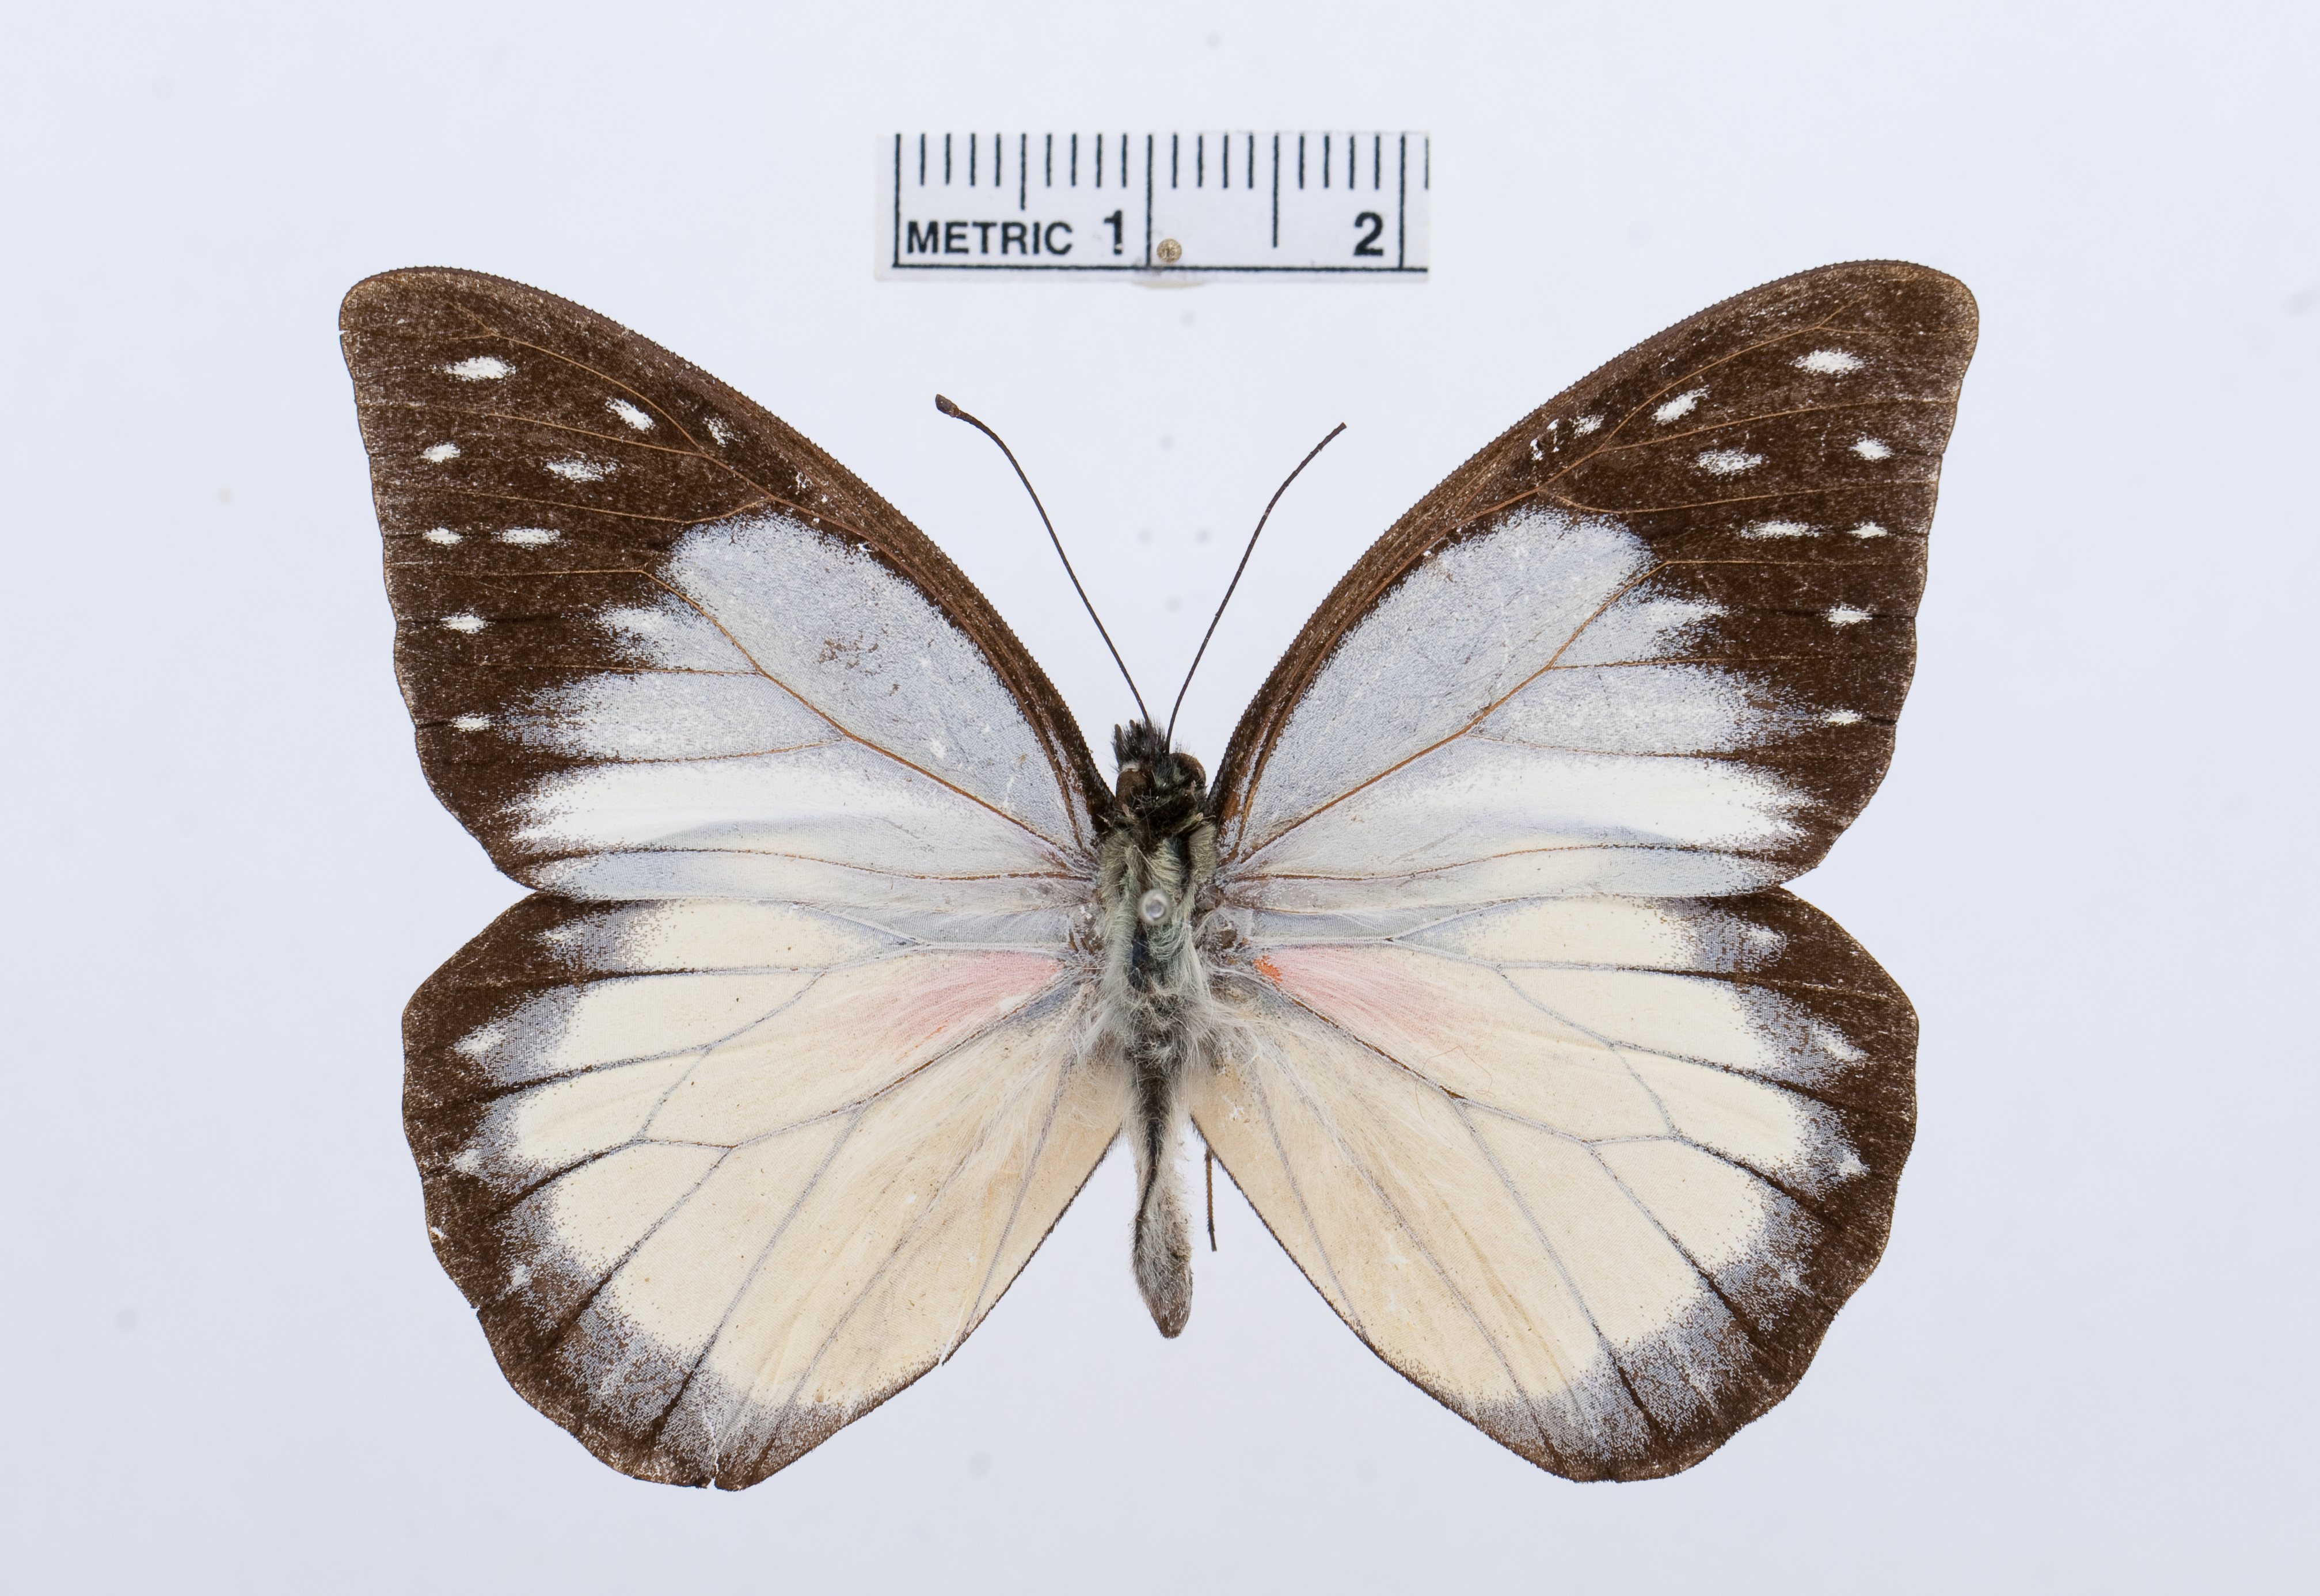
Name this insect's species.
Prioneris hypsipyle
